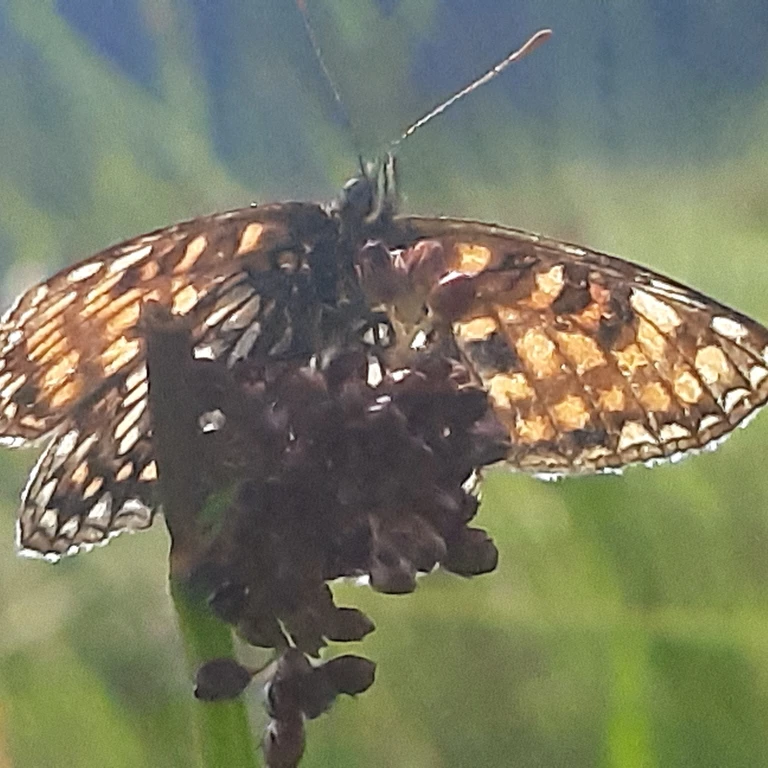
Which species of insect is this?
Melitaea diamina
